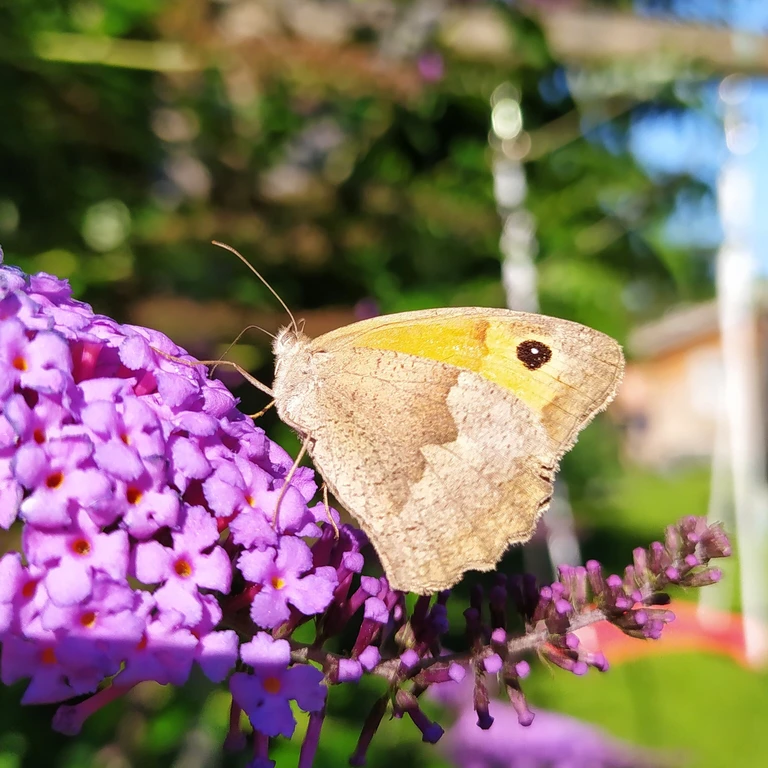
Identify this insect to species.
Maniola jurtina
